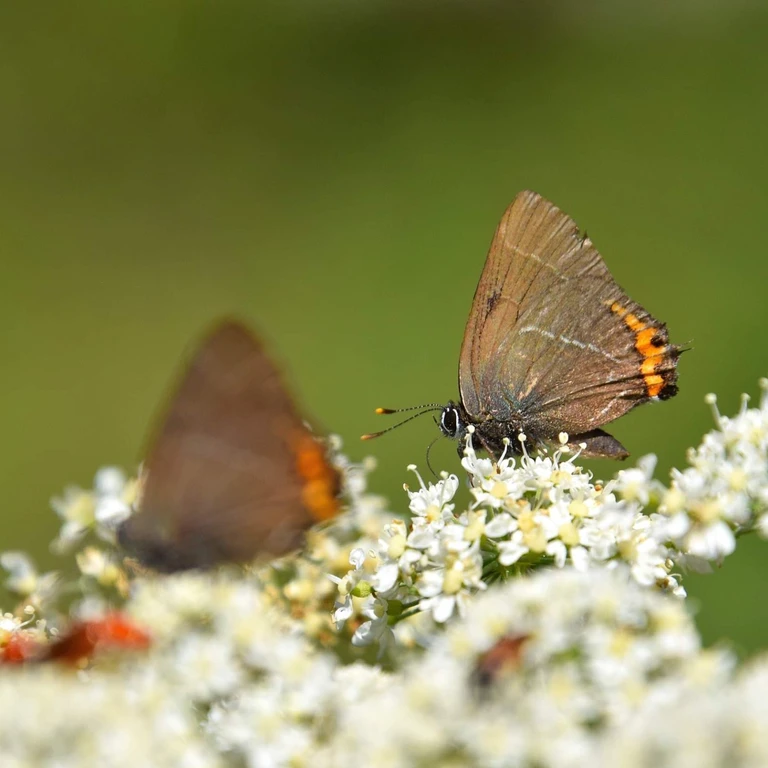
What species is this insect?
Satyrium w-album
